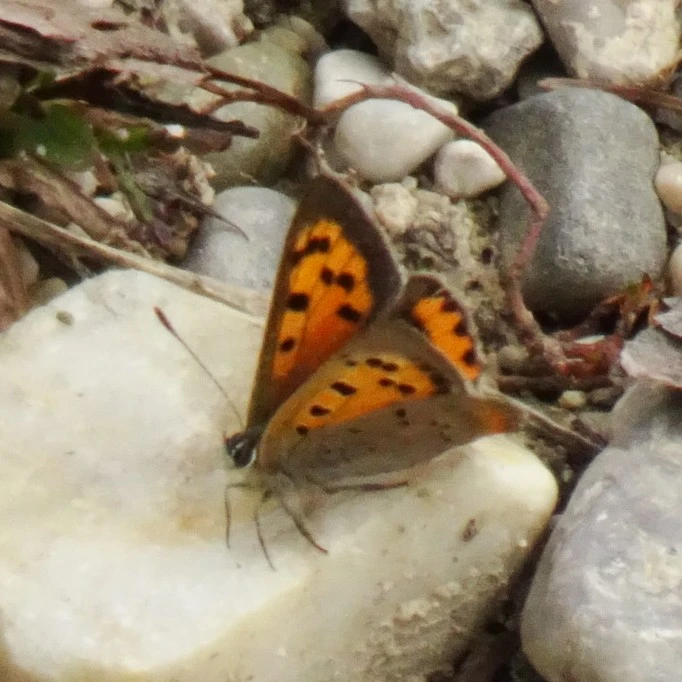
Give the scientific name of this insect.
Lycaena phlaeas
